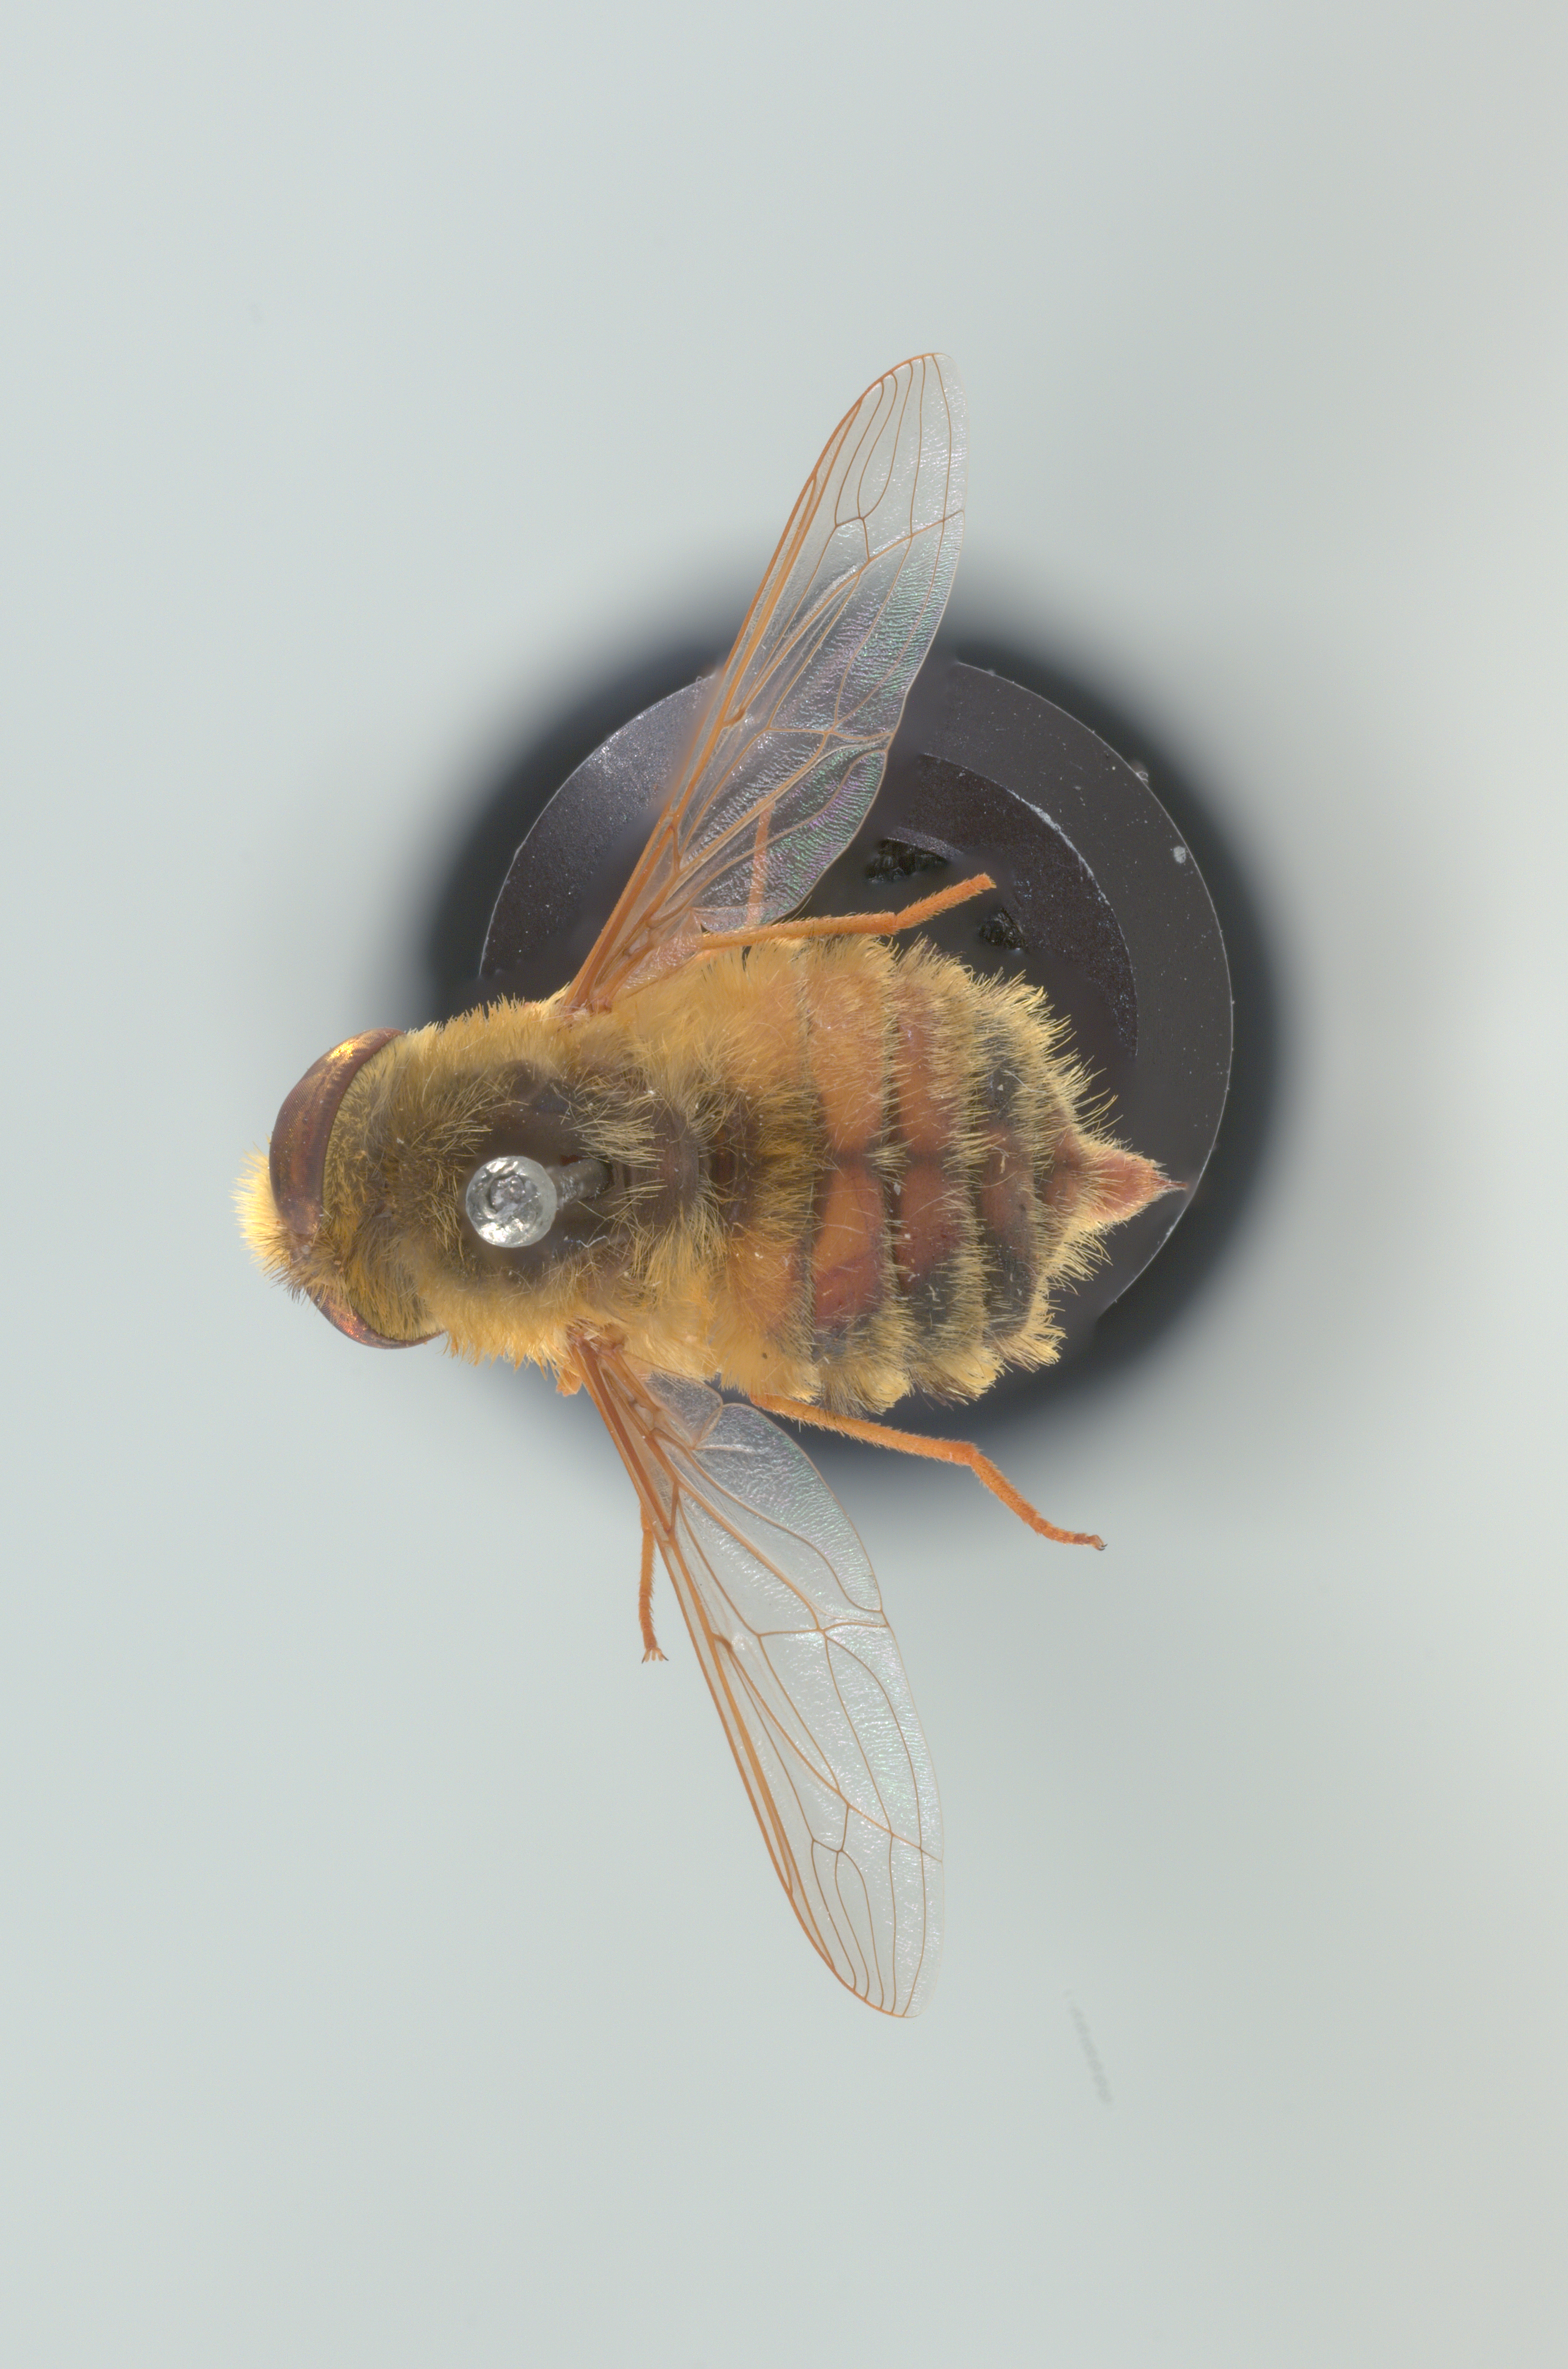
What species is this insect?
Neorhynchocephalus sulphureus
